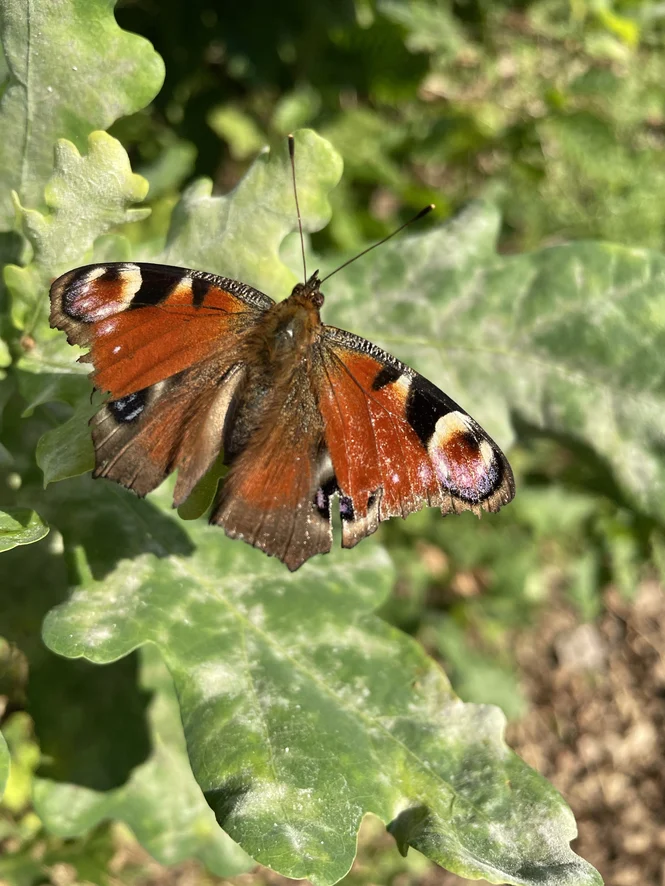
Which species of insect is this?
Aglais io
